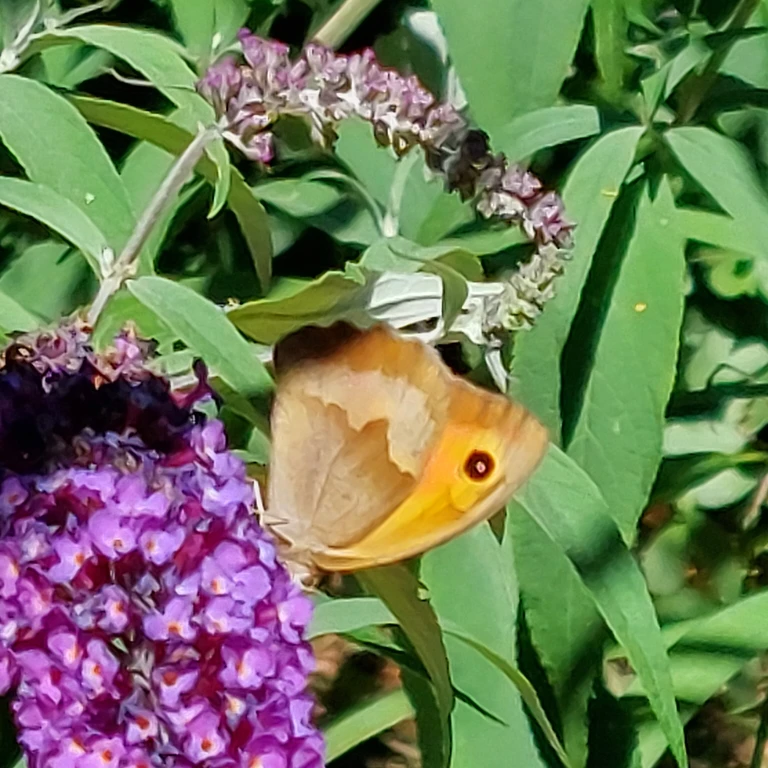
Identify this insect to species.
Maniola jurtina
